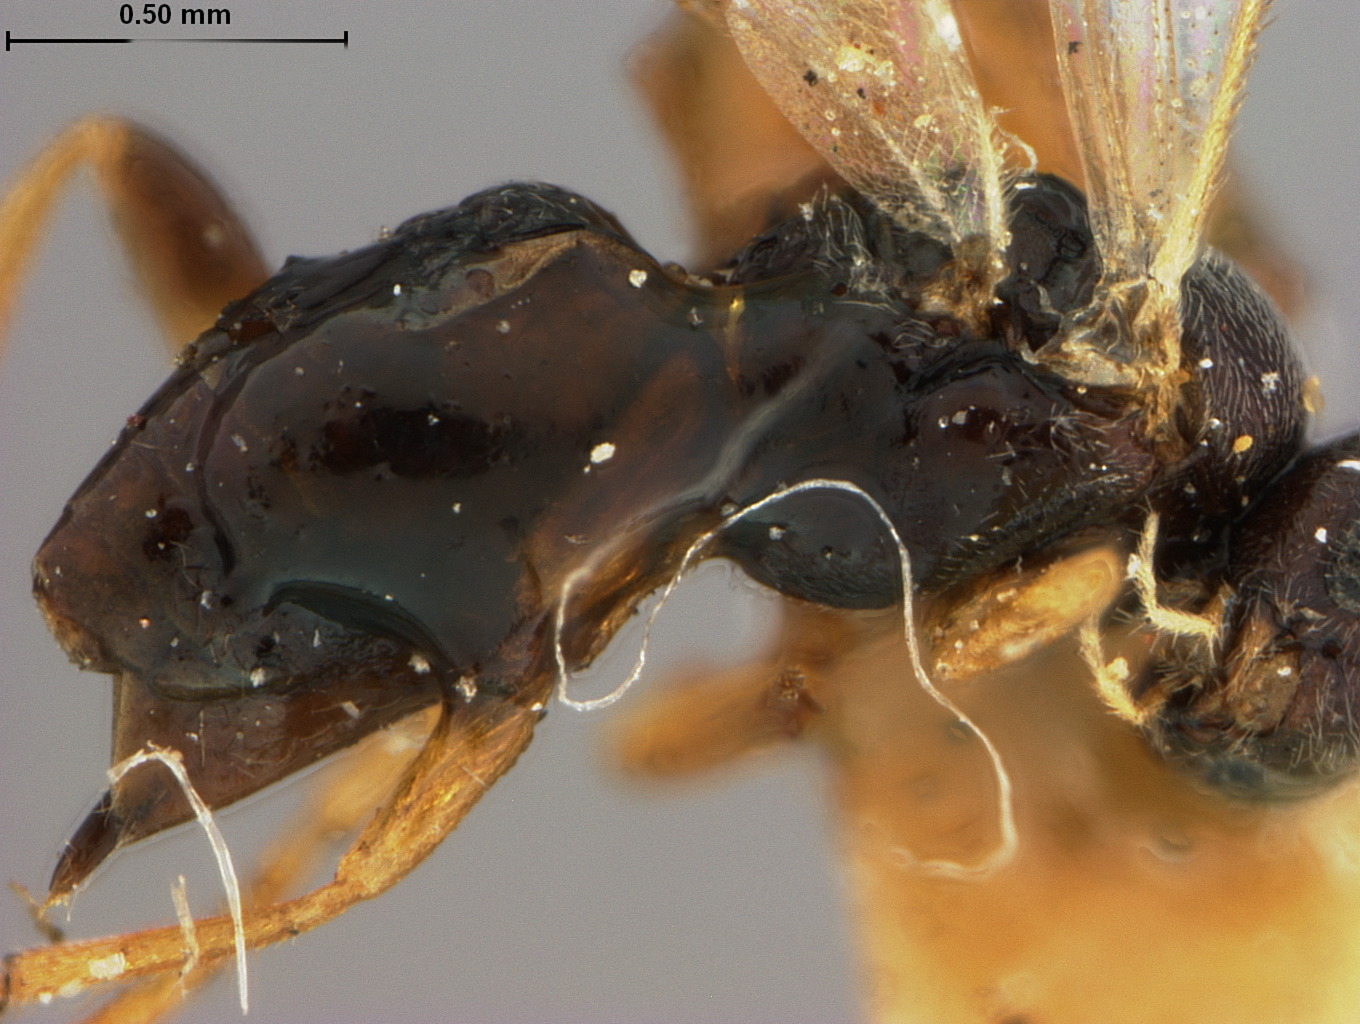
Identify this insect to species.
Apanteles euchaetis
